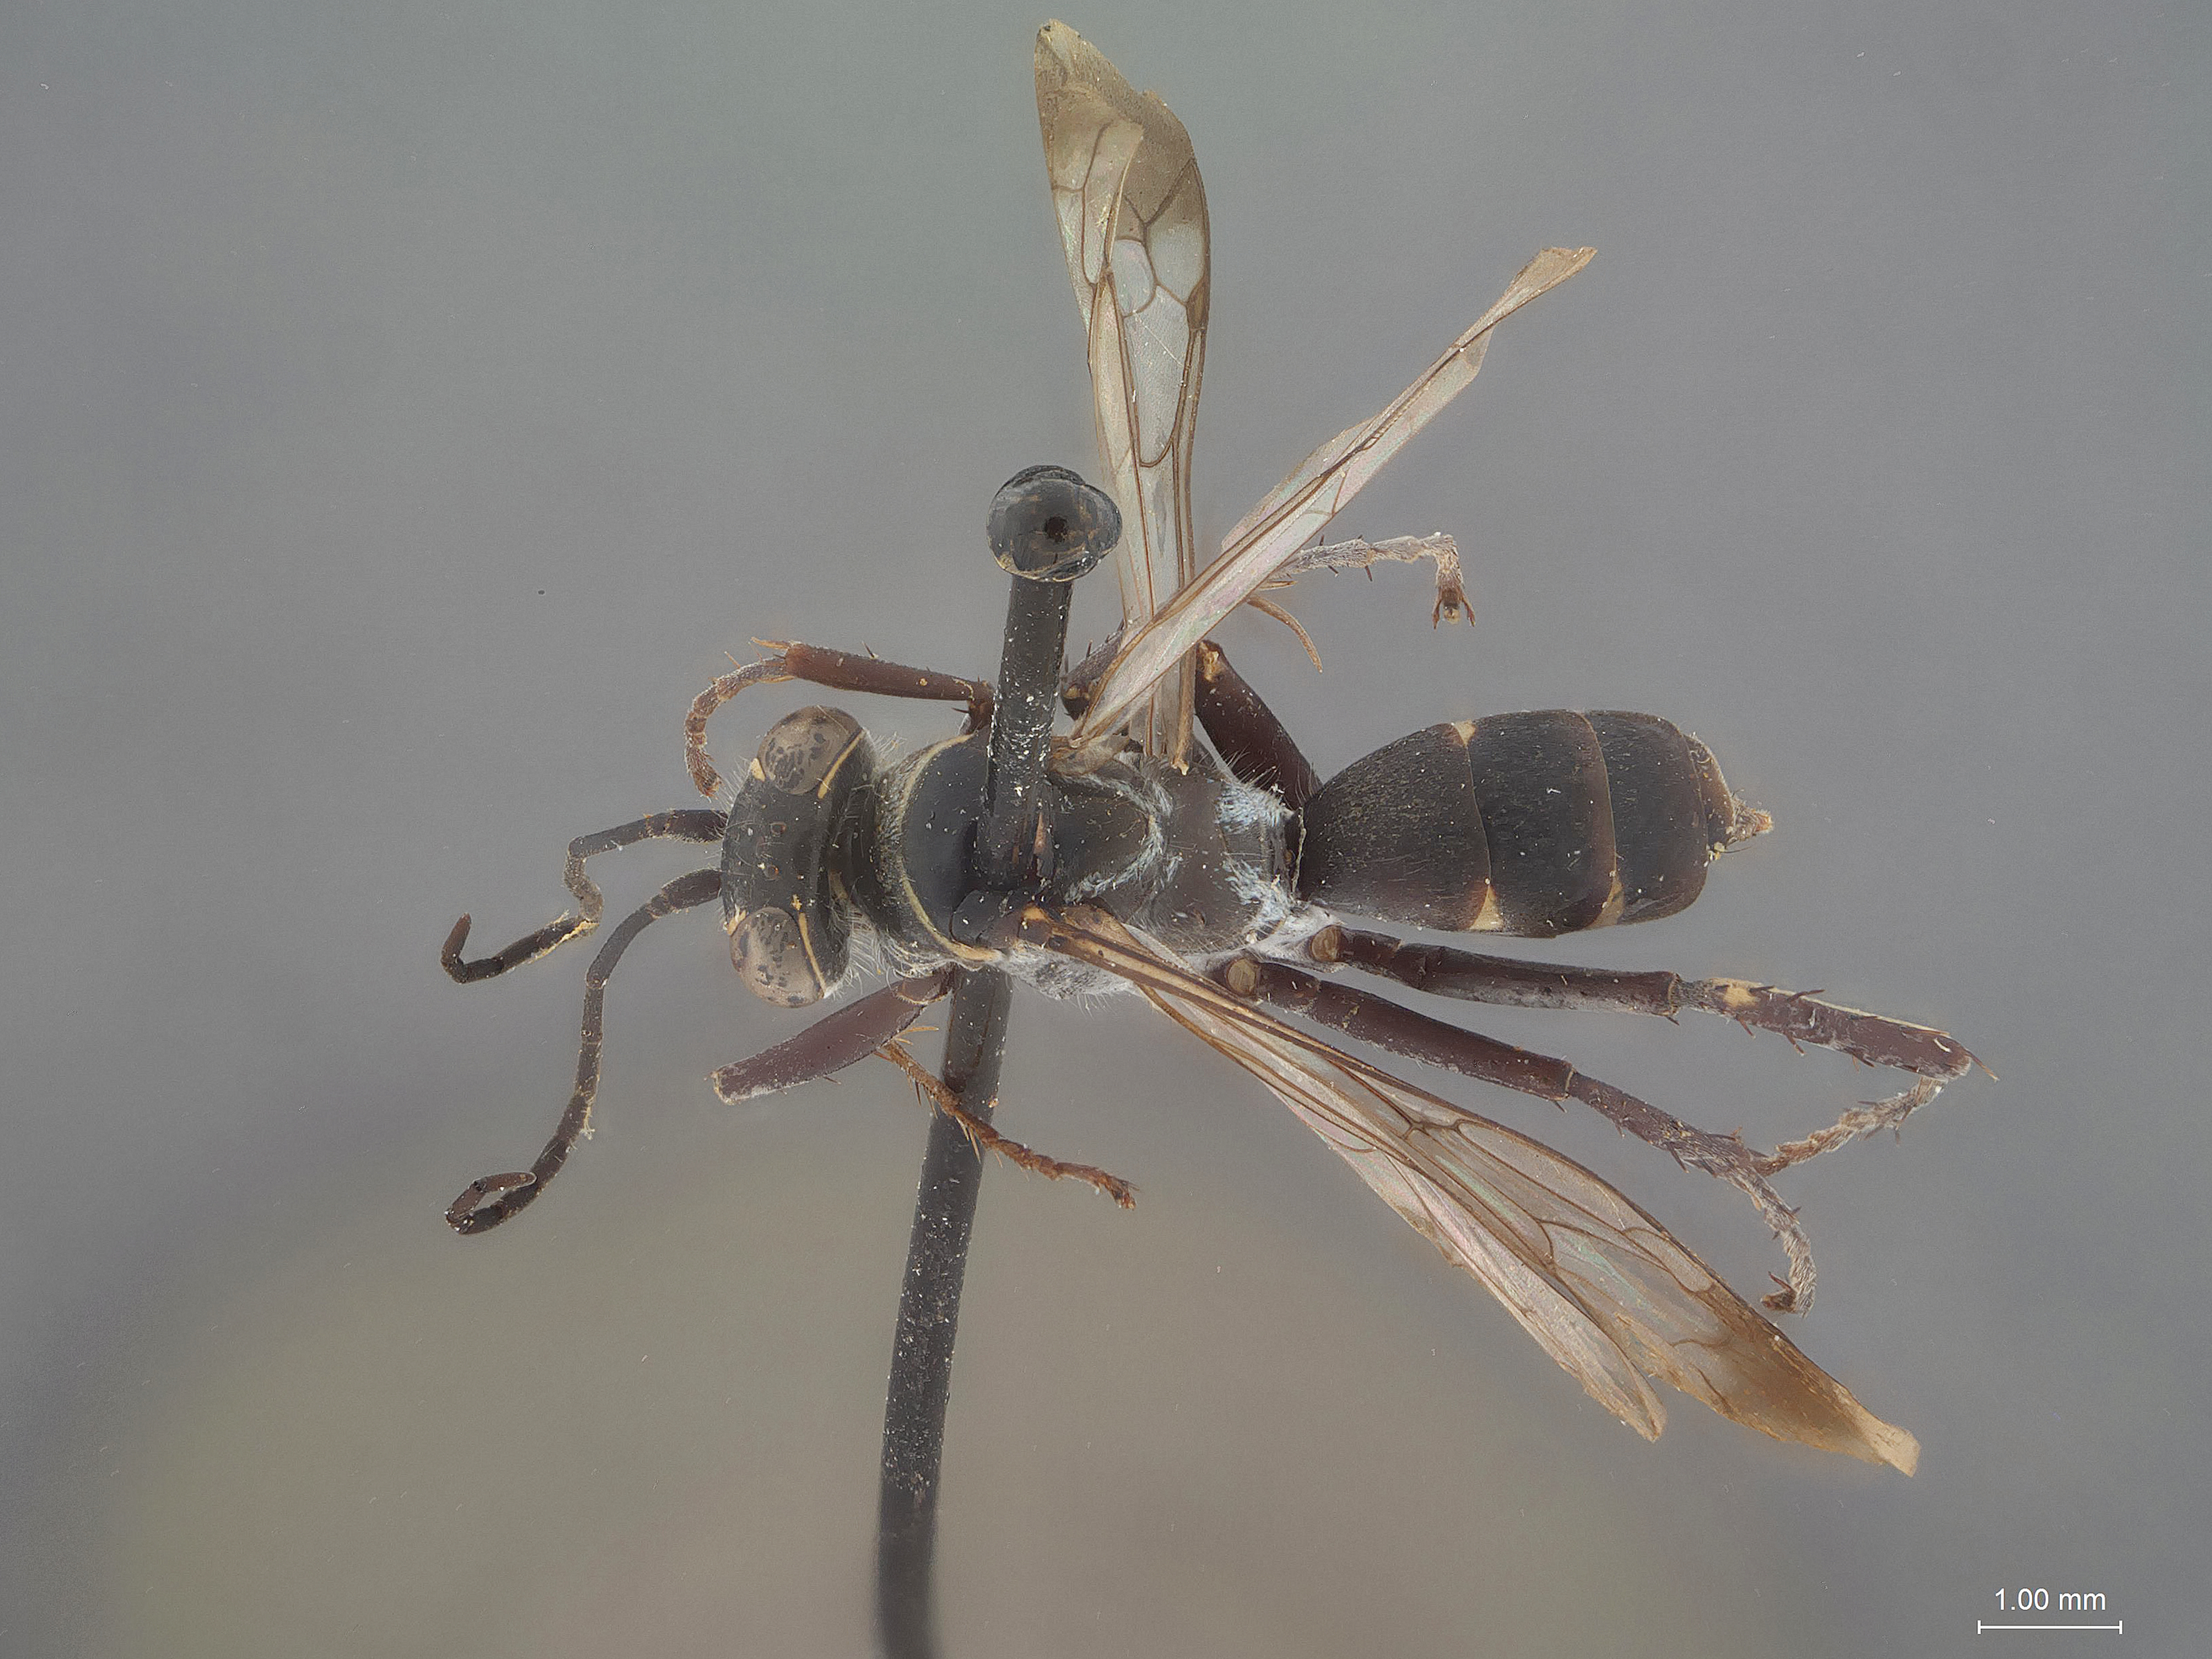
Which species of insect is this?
Episyron bakeri
